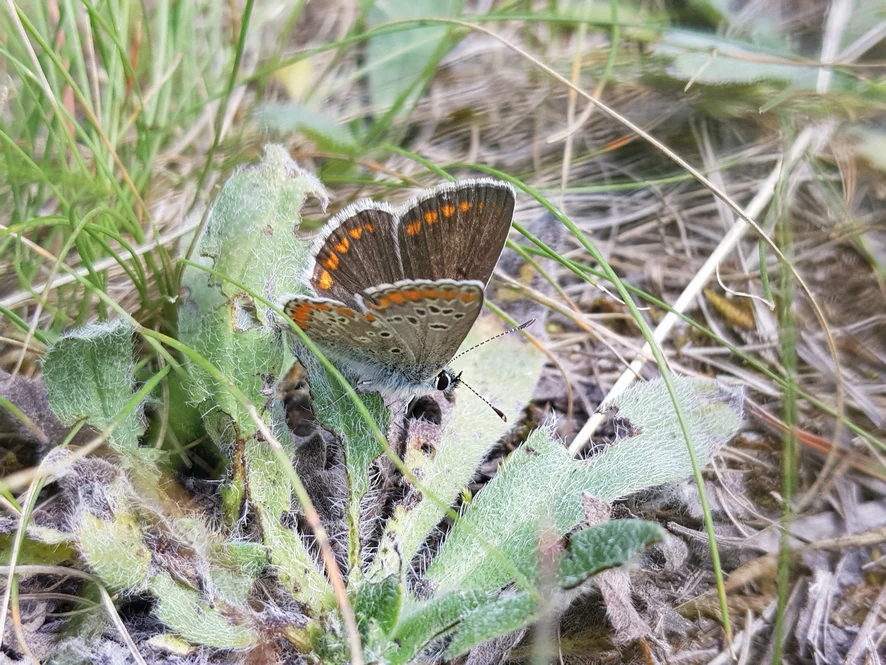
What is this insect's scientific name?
Aricia agestis/artaxerxes
